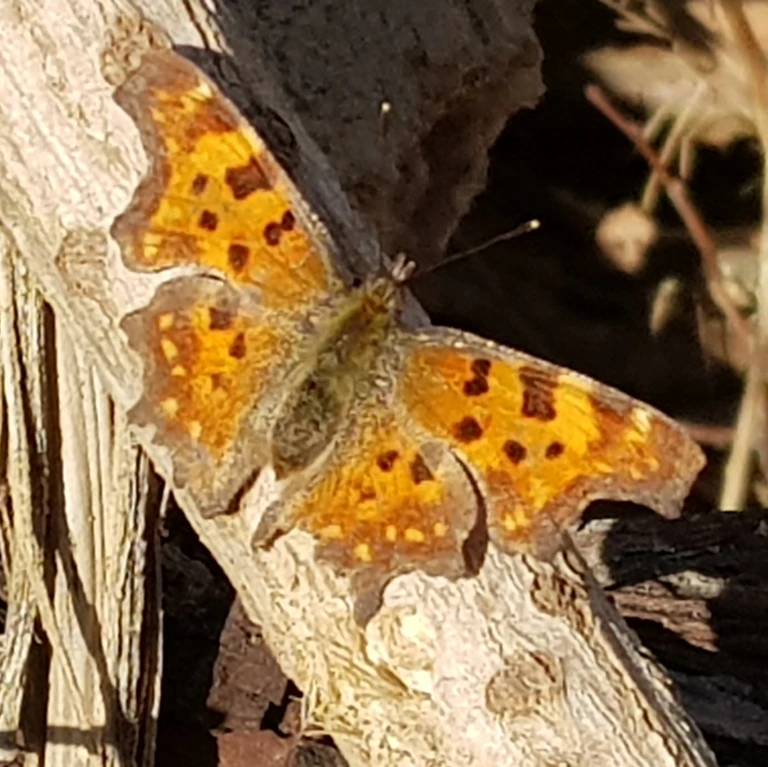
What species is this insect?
Polygonia c-album
